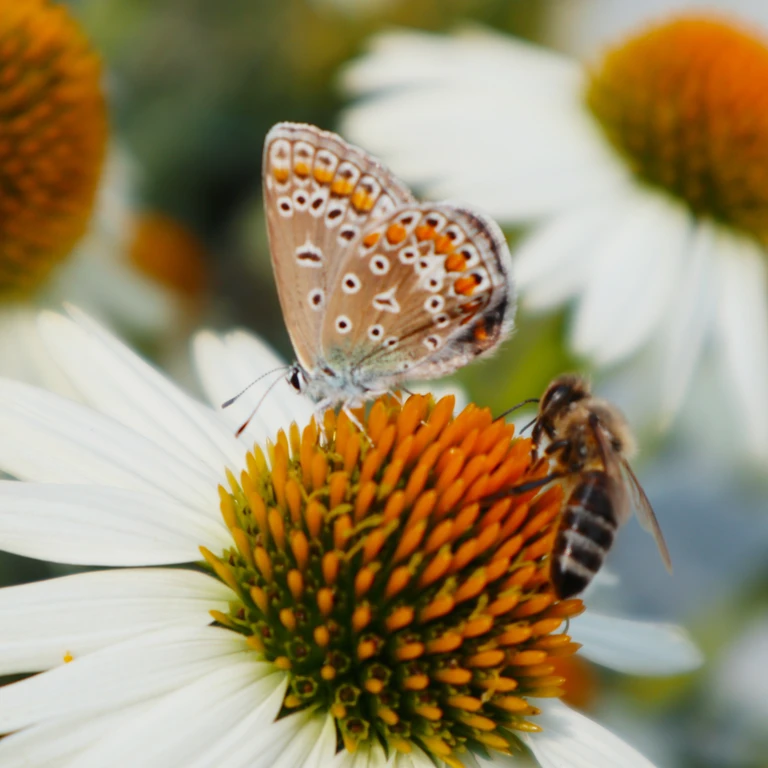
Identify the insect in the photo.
Polyommatus icarus
